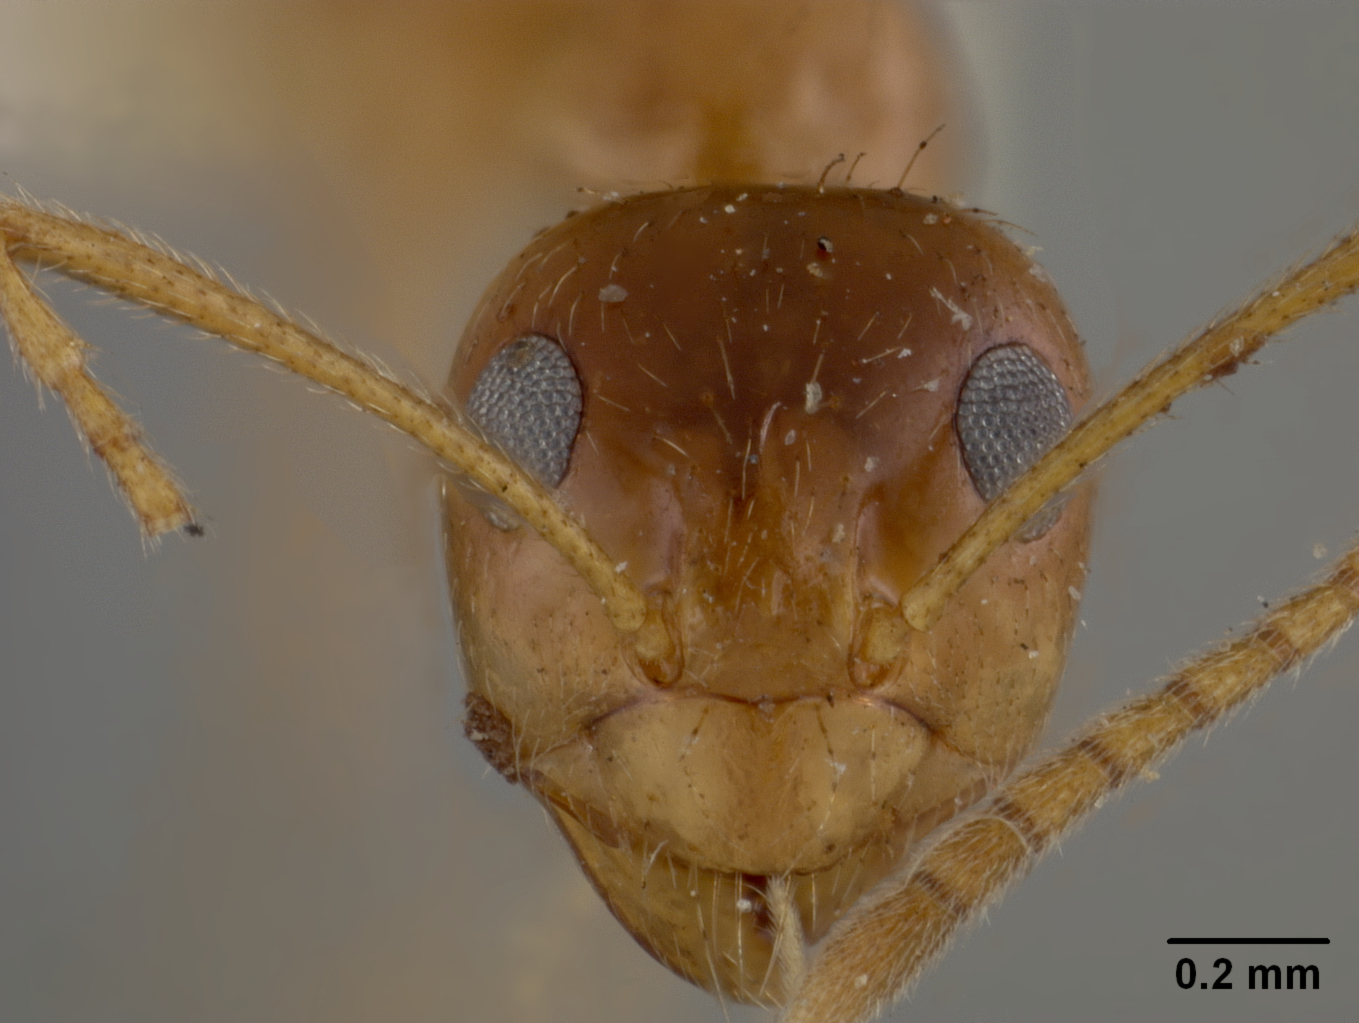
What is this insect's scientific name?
Prenolepis imparis
